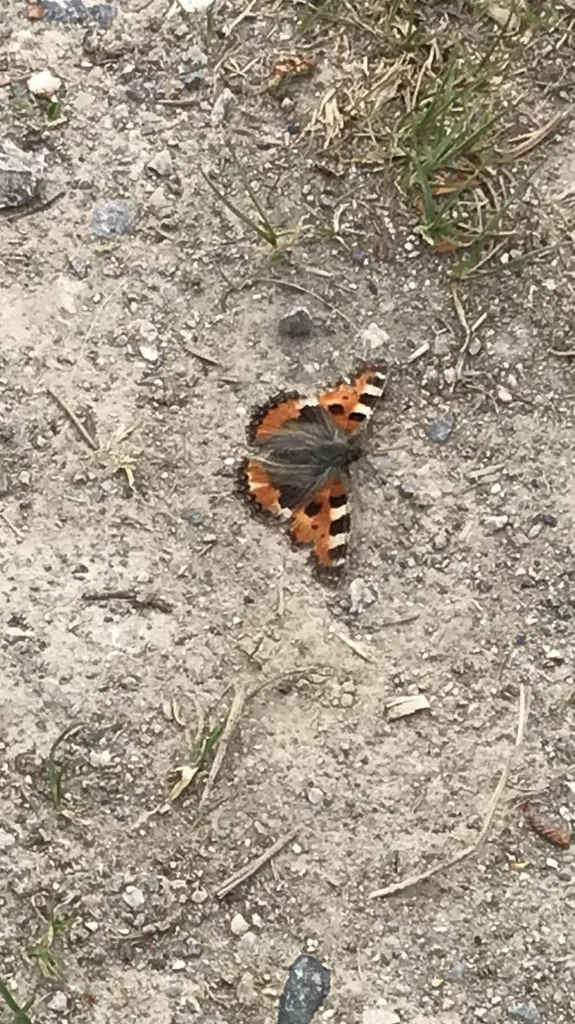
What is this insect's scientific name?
Aglais urticae
